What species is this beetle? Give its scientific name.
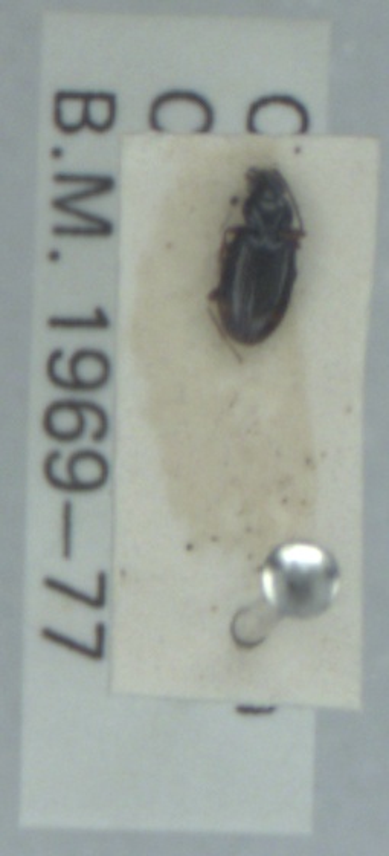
Bembidion guttula
